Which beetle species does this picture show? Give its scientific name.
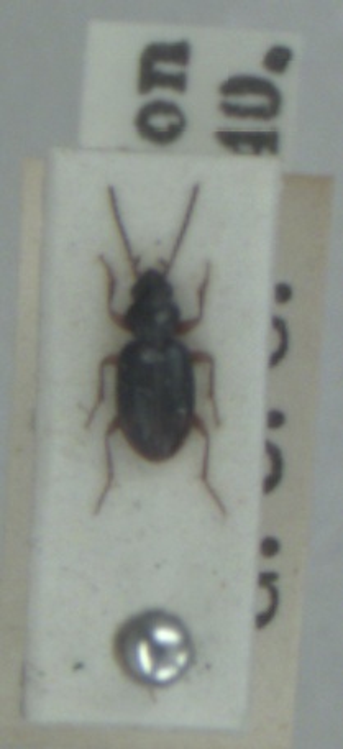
Bembidion assimile
